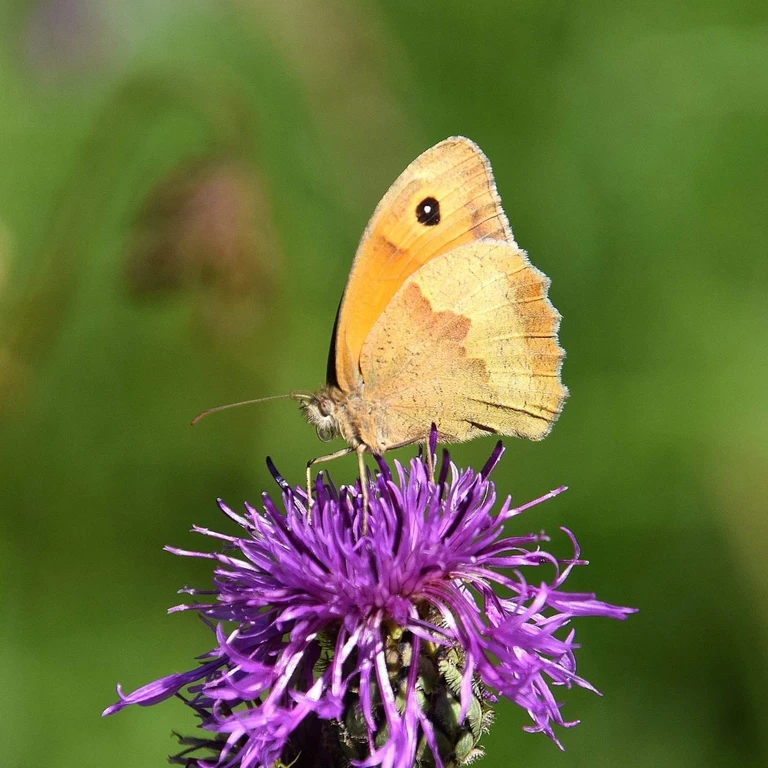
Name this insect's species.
Maniola jurtina
